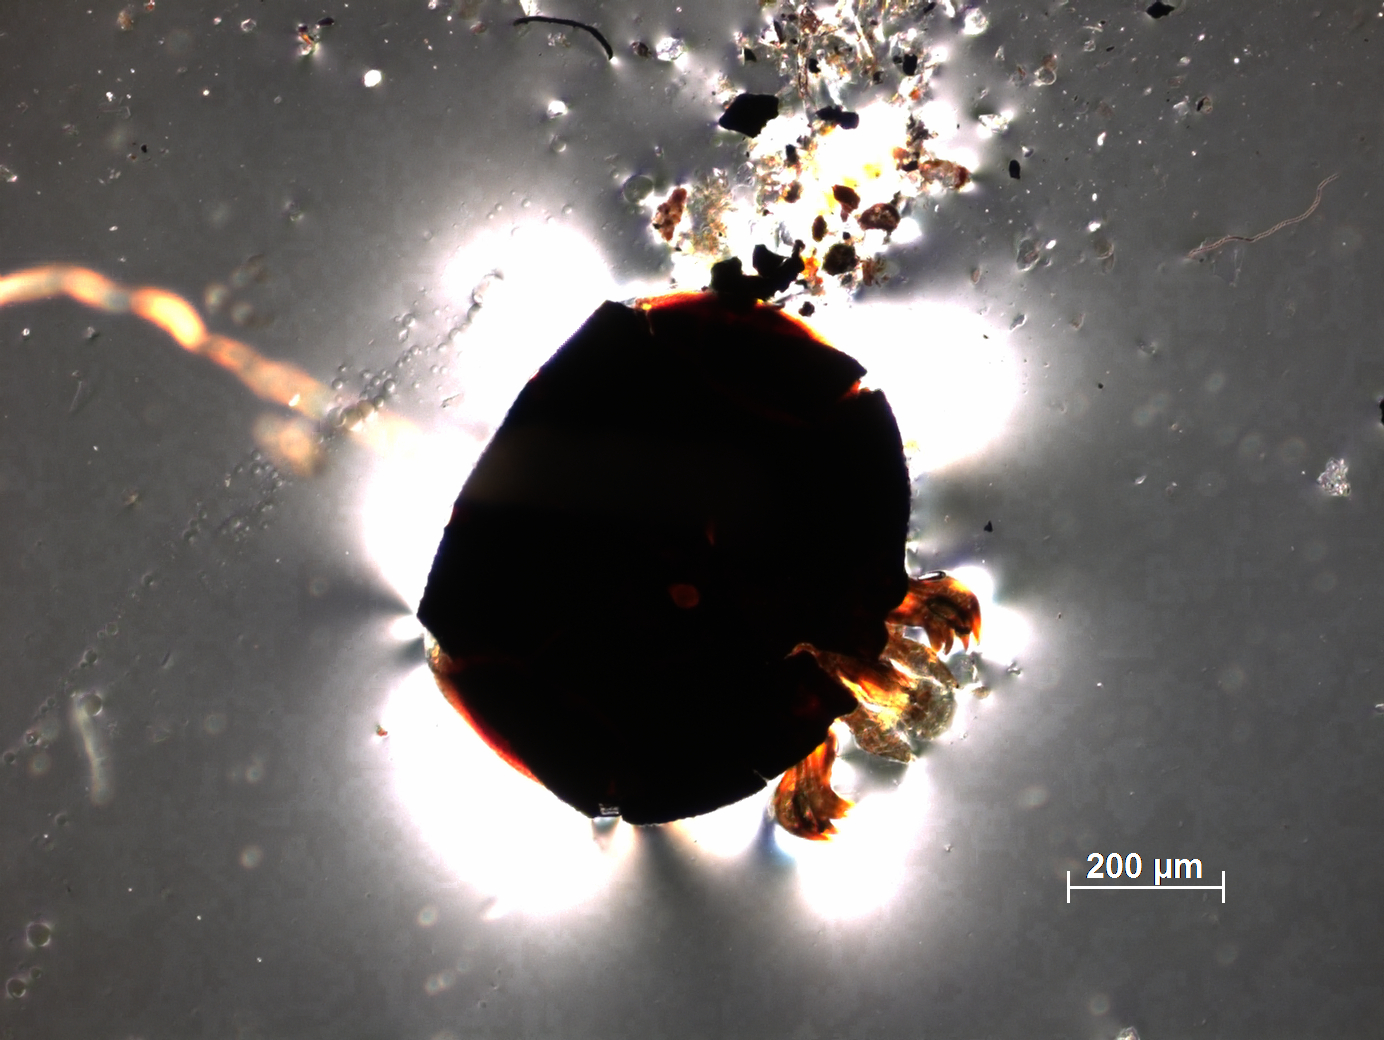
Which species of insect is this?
Pachyneuron bakrotus
